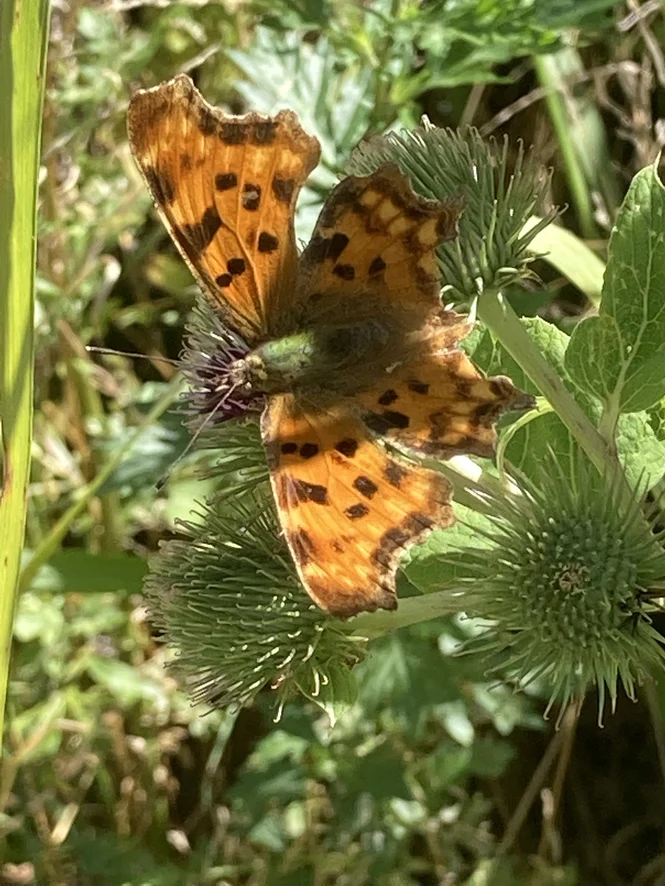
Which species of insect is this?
Polygonia c-album
